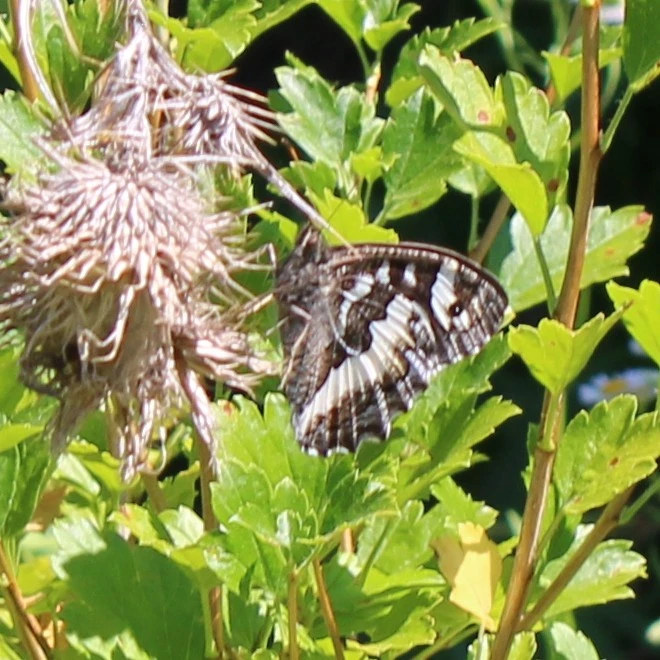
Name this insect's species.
Brintesia circe
